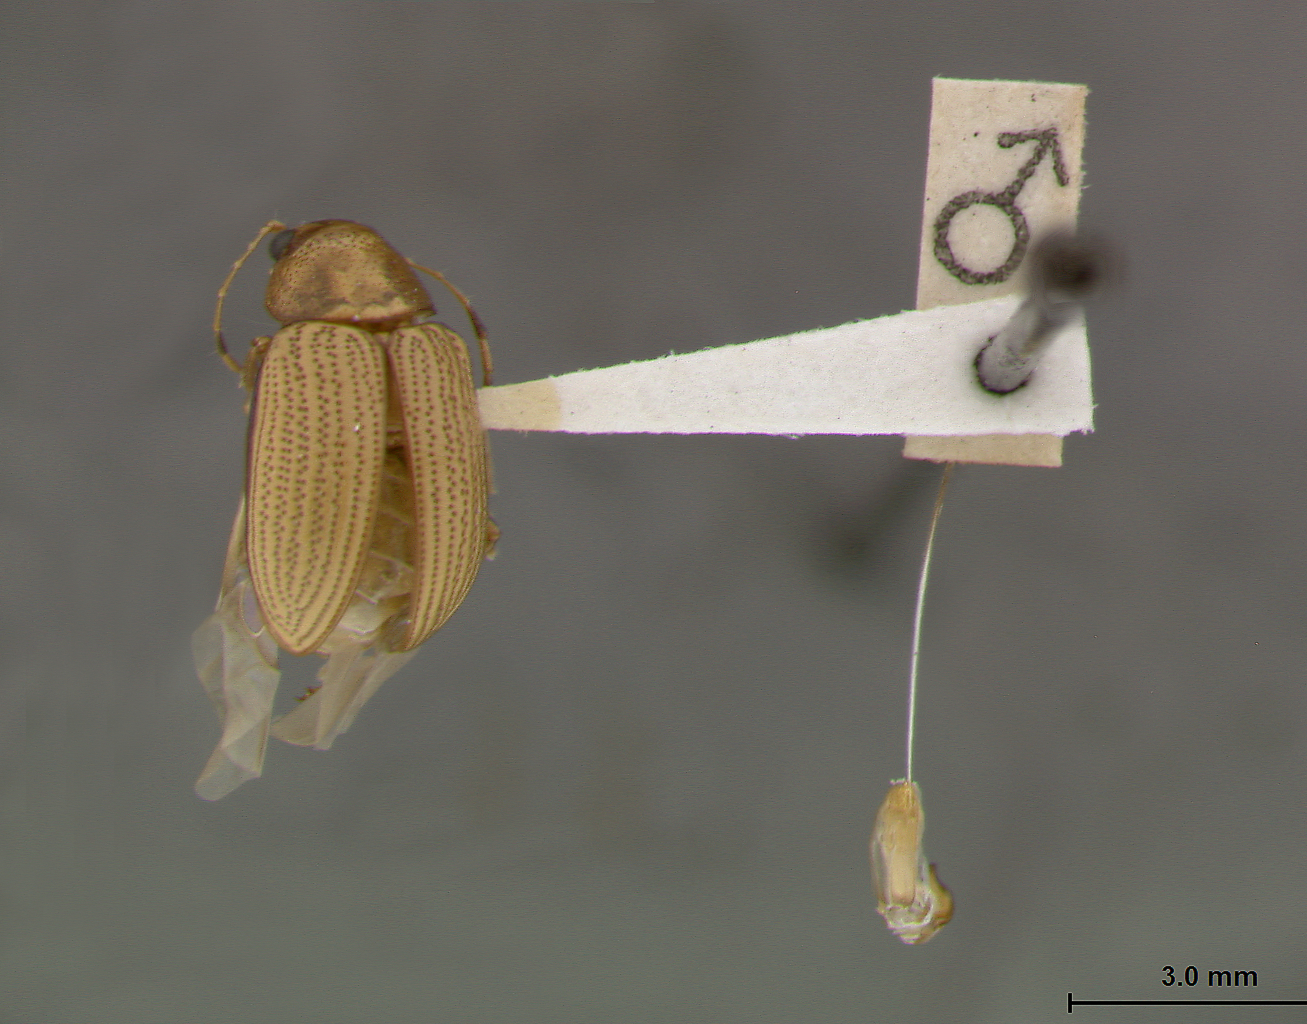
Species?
Colaspis planicostata
